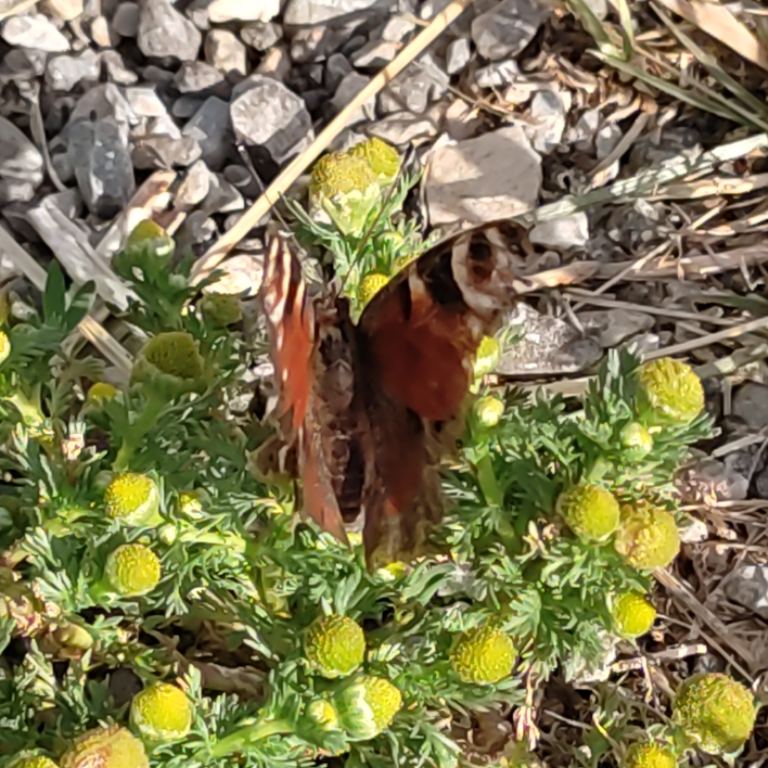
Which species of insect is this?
Aglais io
